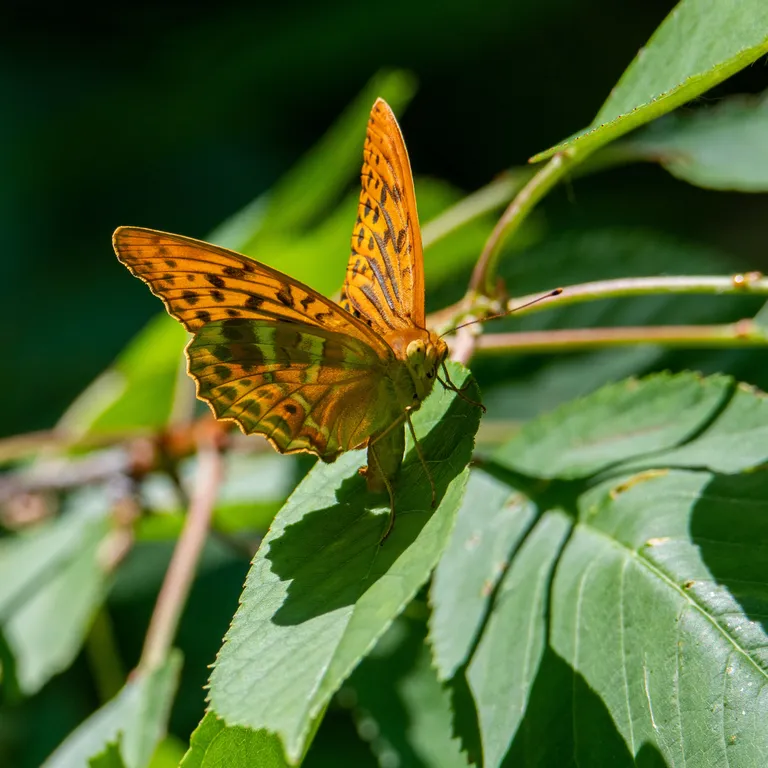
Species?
Argynnis paphia
